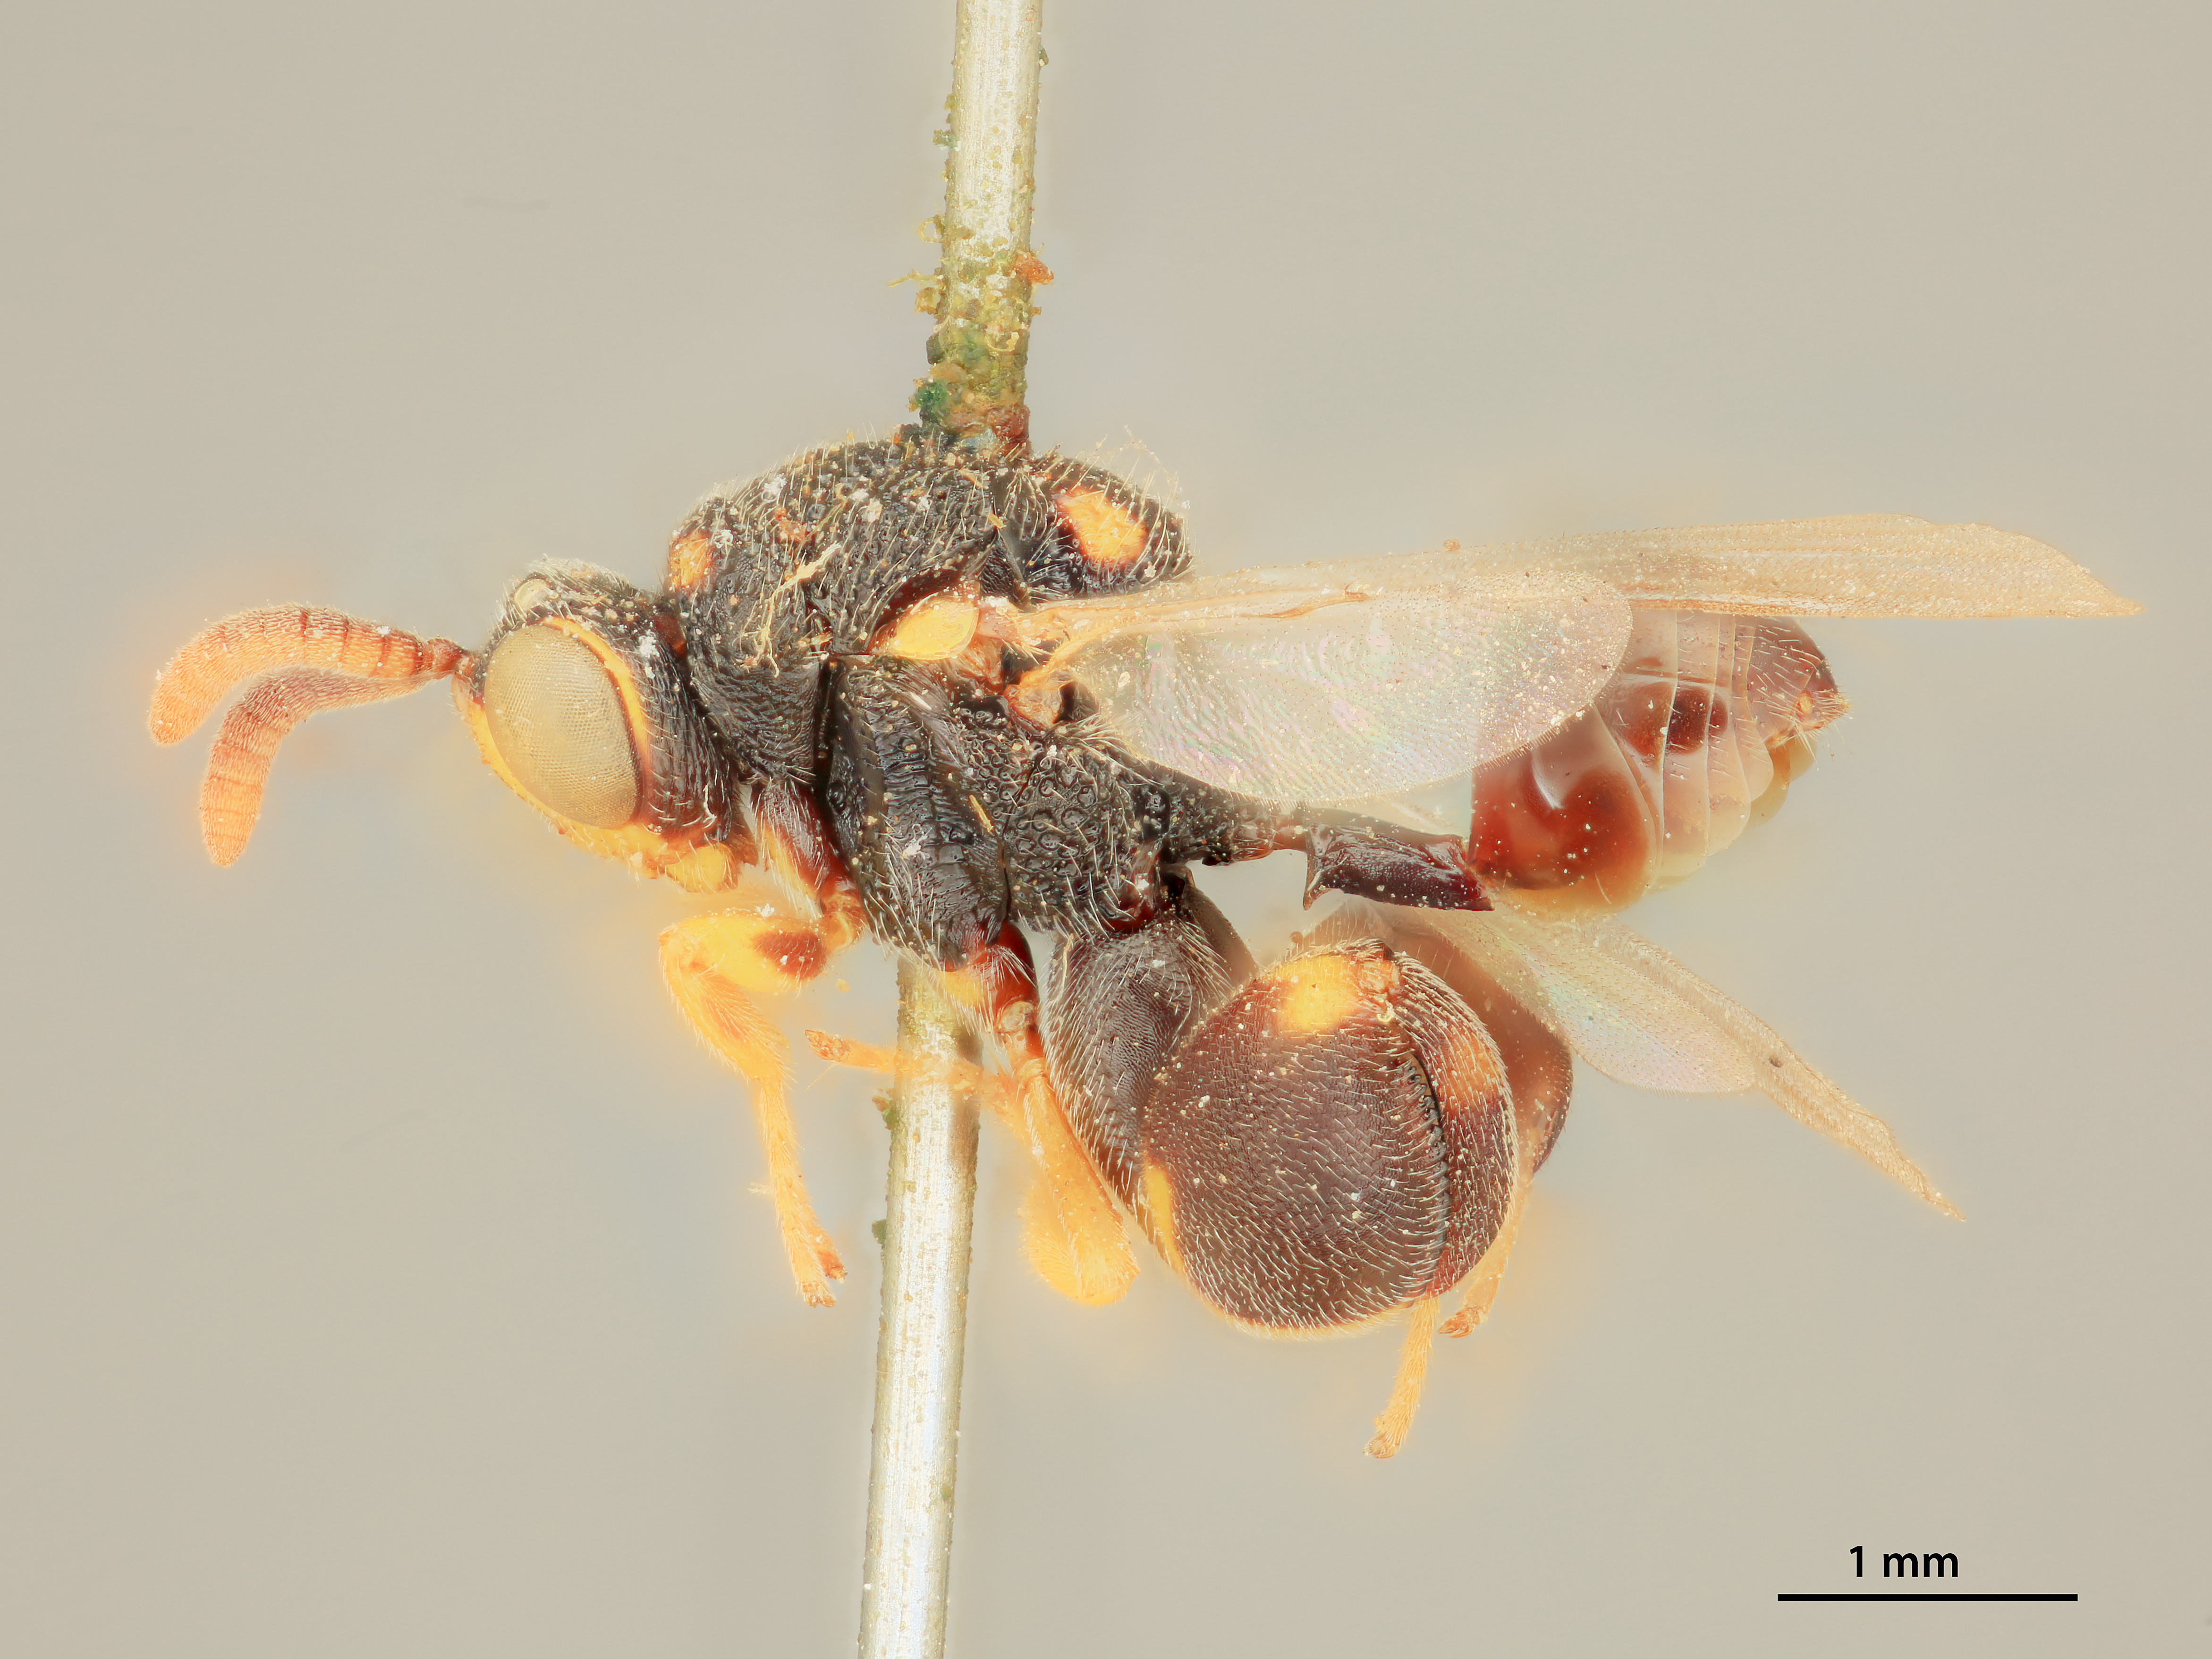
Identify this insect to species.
Smicra subobsoleta
